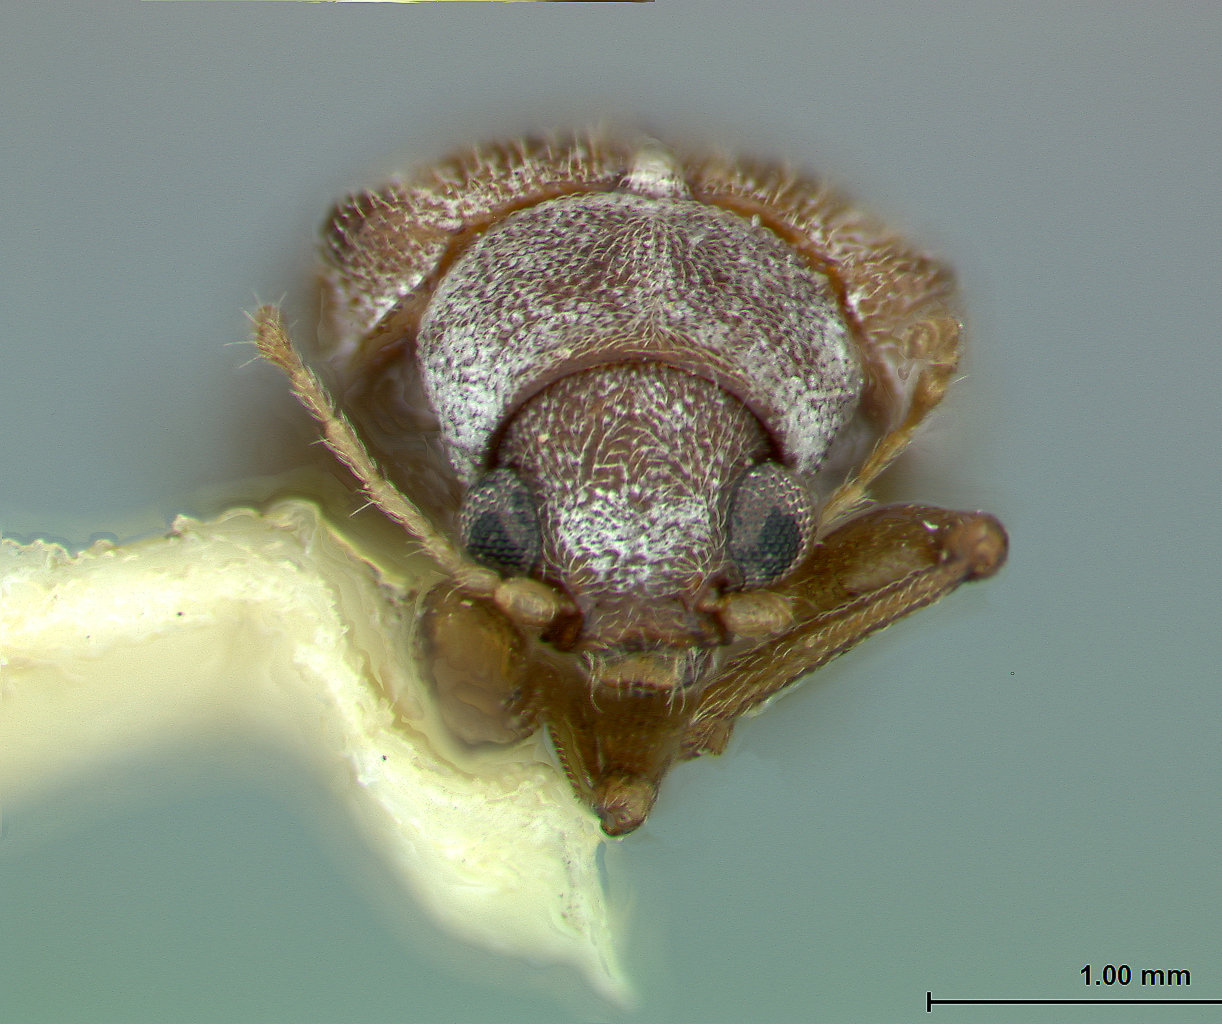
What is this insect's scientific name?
Xanthonia intermedia
